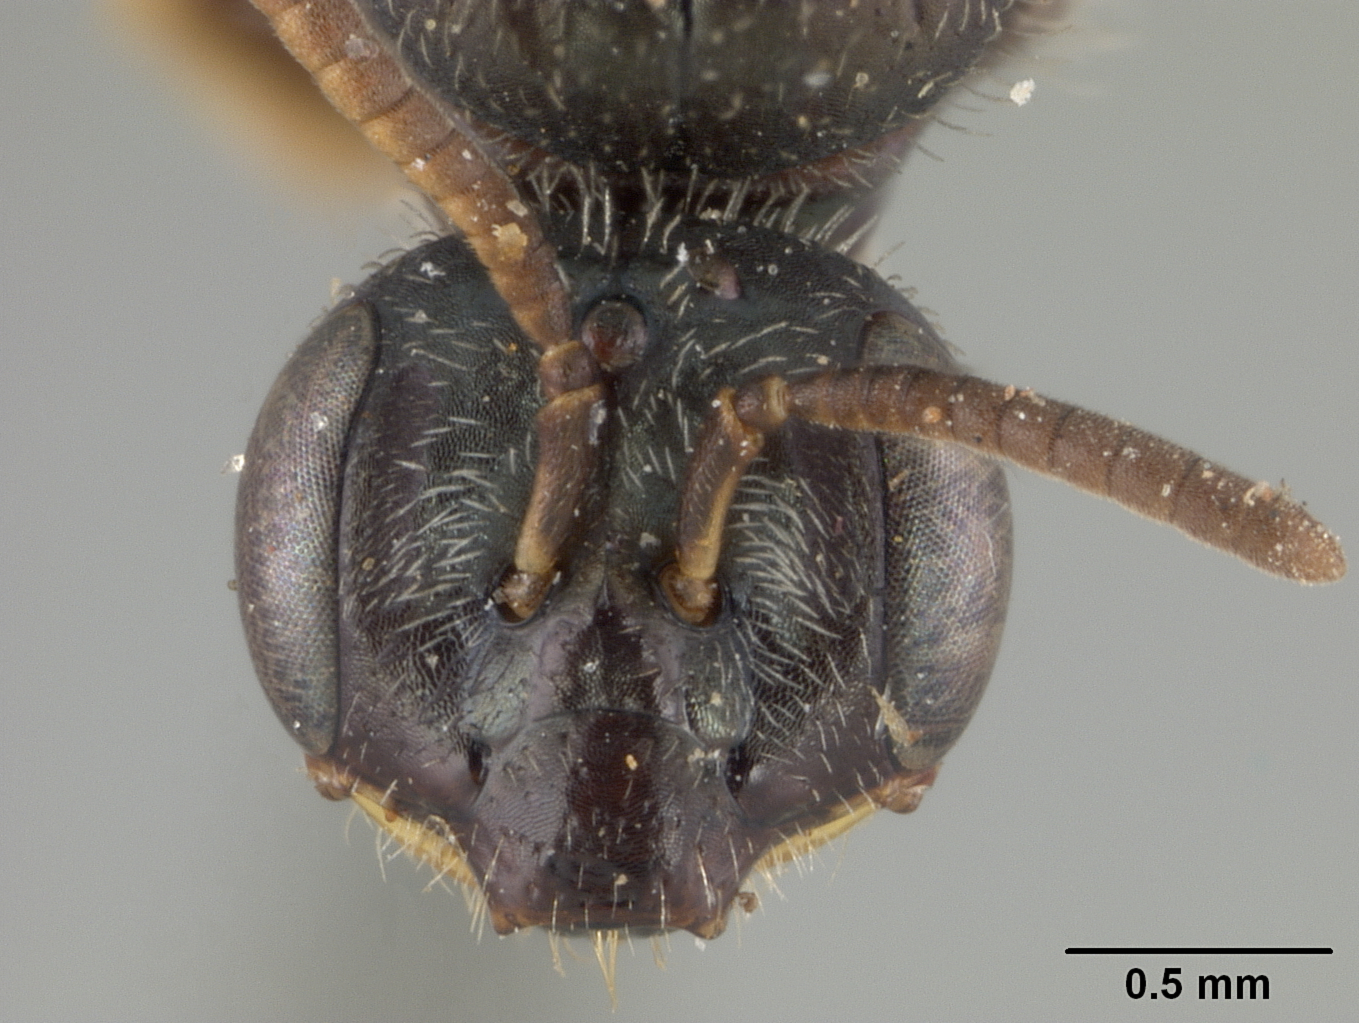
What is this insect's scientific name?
Perdita sexmaculata
